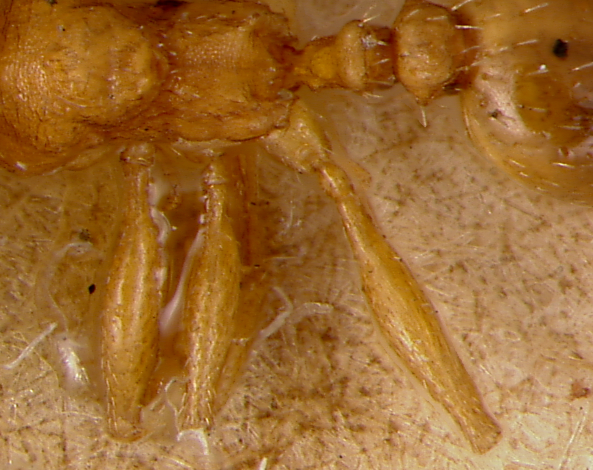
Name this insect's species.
Pheidole sitarches
